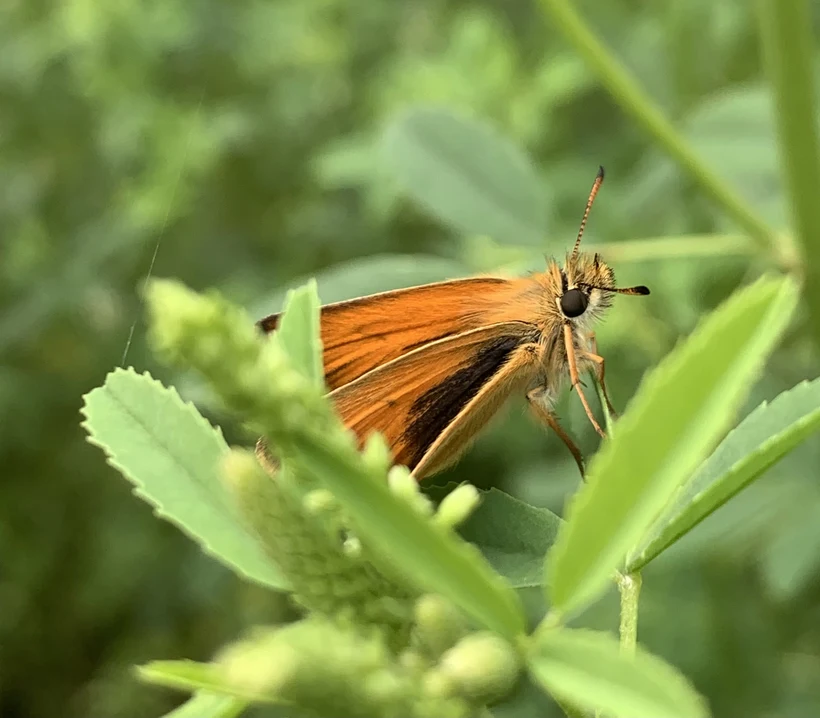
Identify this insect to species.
Thymelicus lineola
